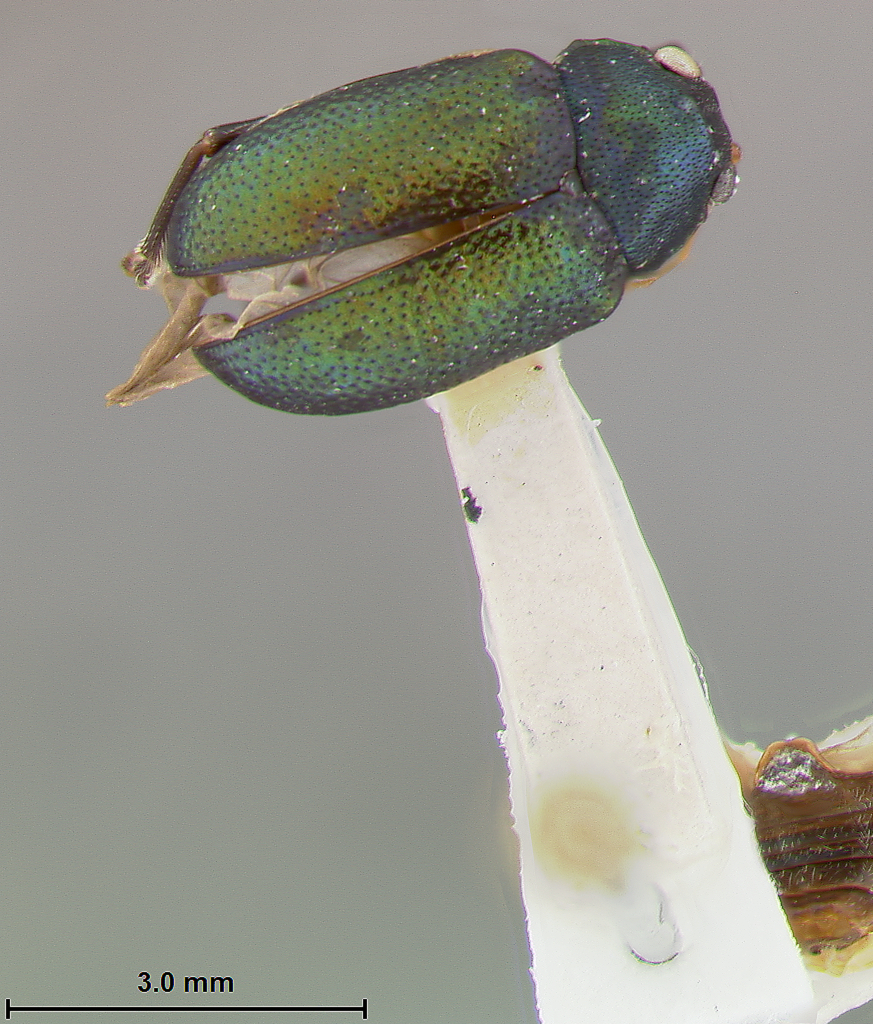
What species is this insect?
Colaspis sanguinea
